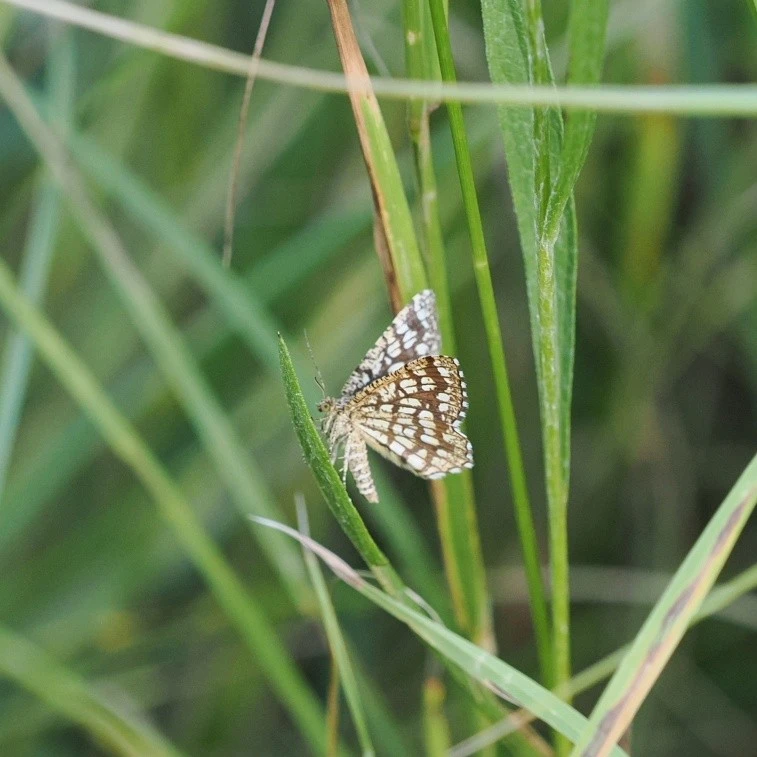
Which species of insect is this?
Chiasmia clathrata
